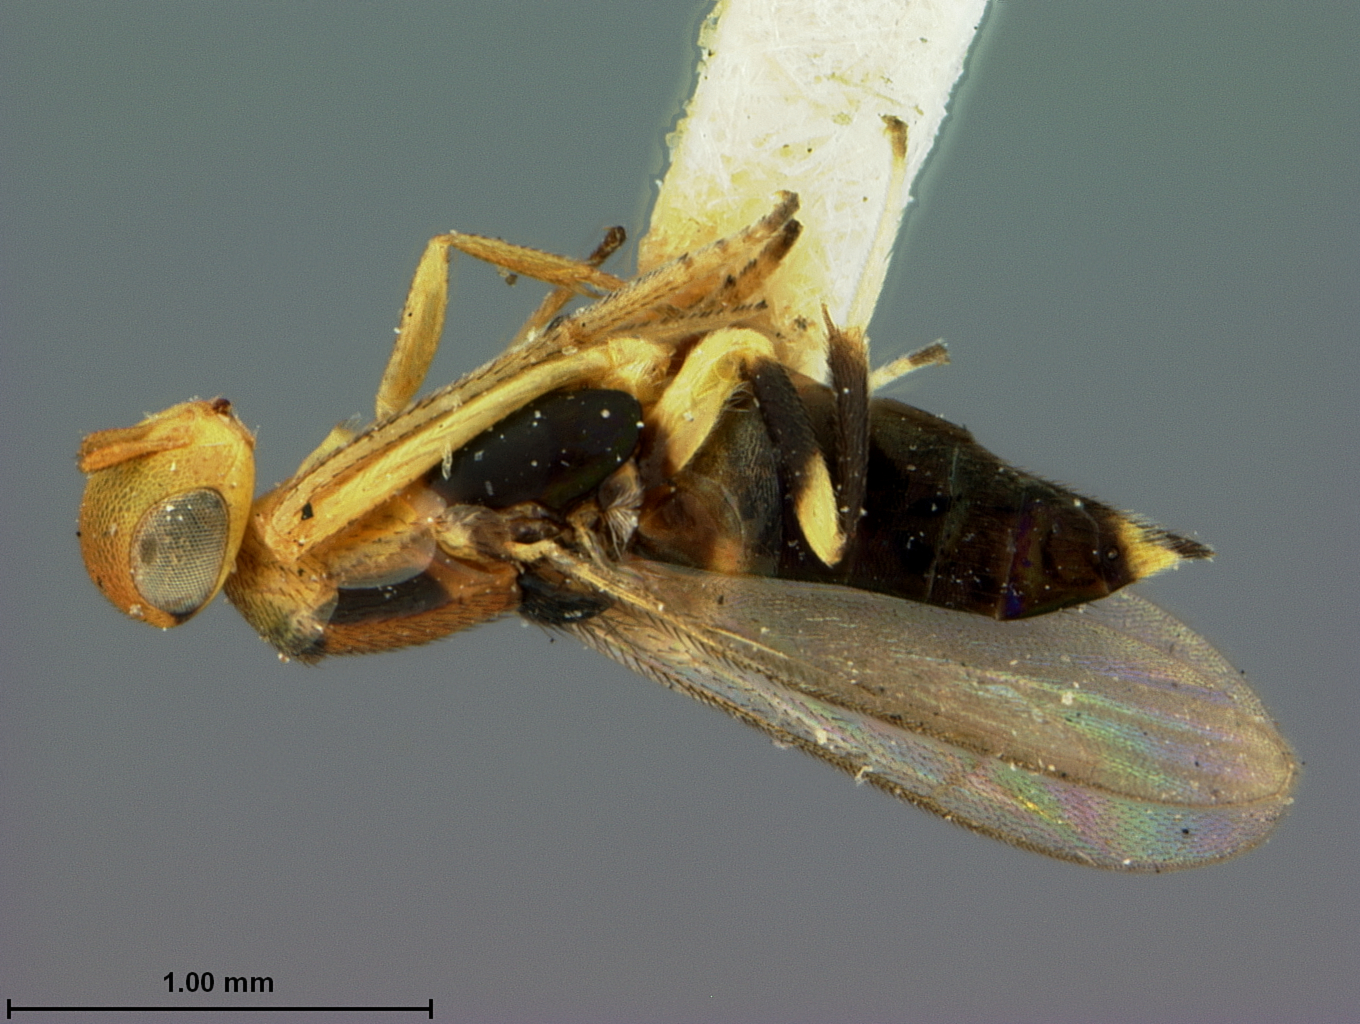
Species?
Calosoter albitarsis
